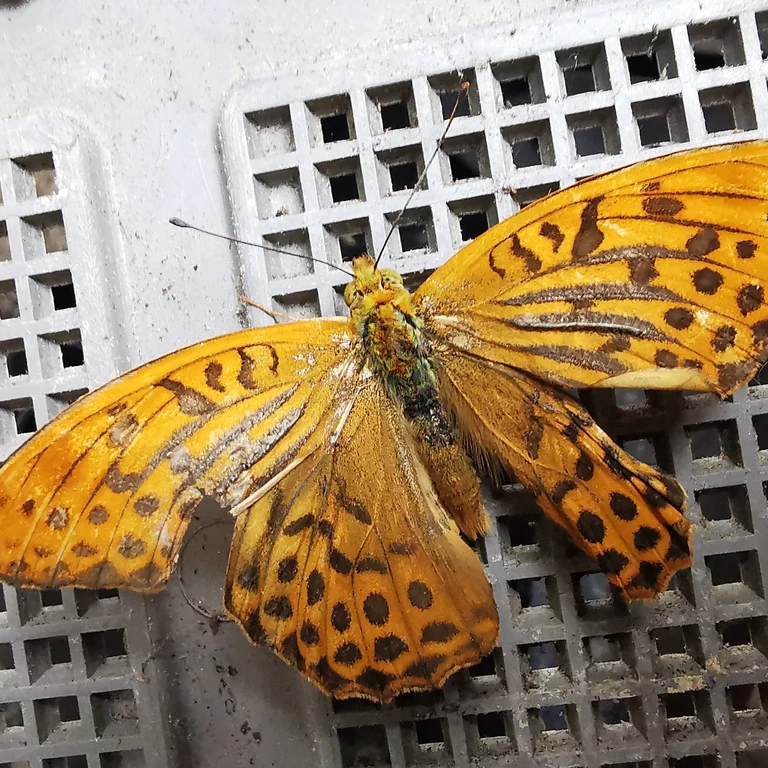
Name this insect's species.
Argynnis paphia
